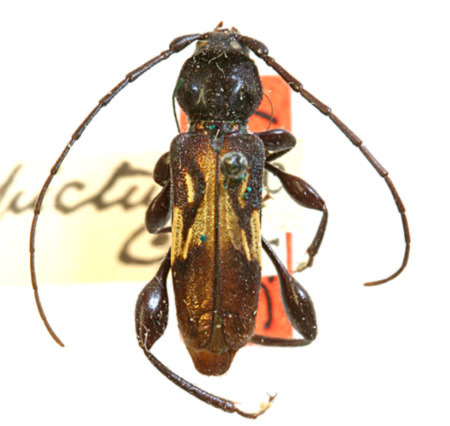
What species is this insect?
Physocnemum brevilineum (also Physocnemum pictum)
